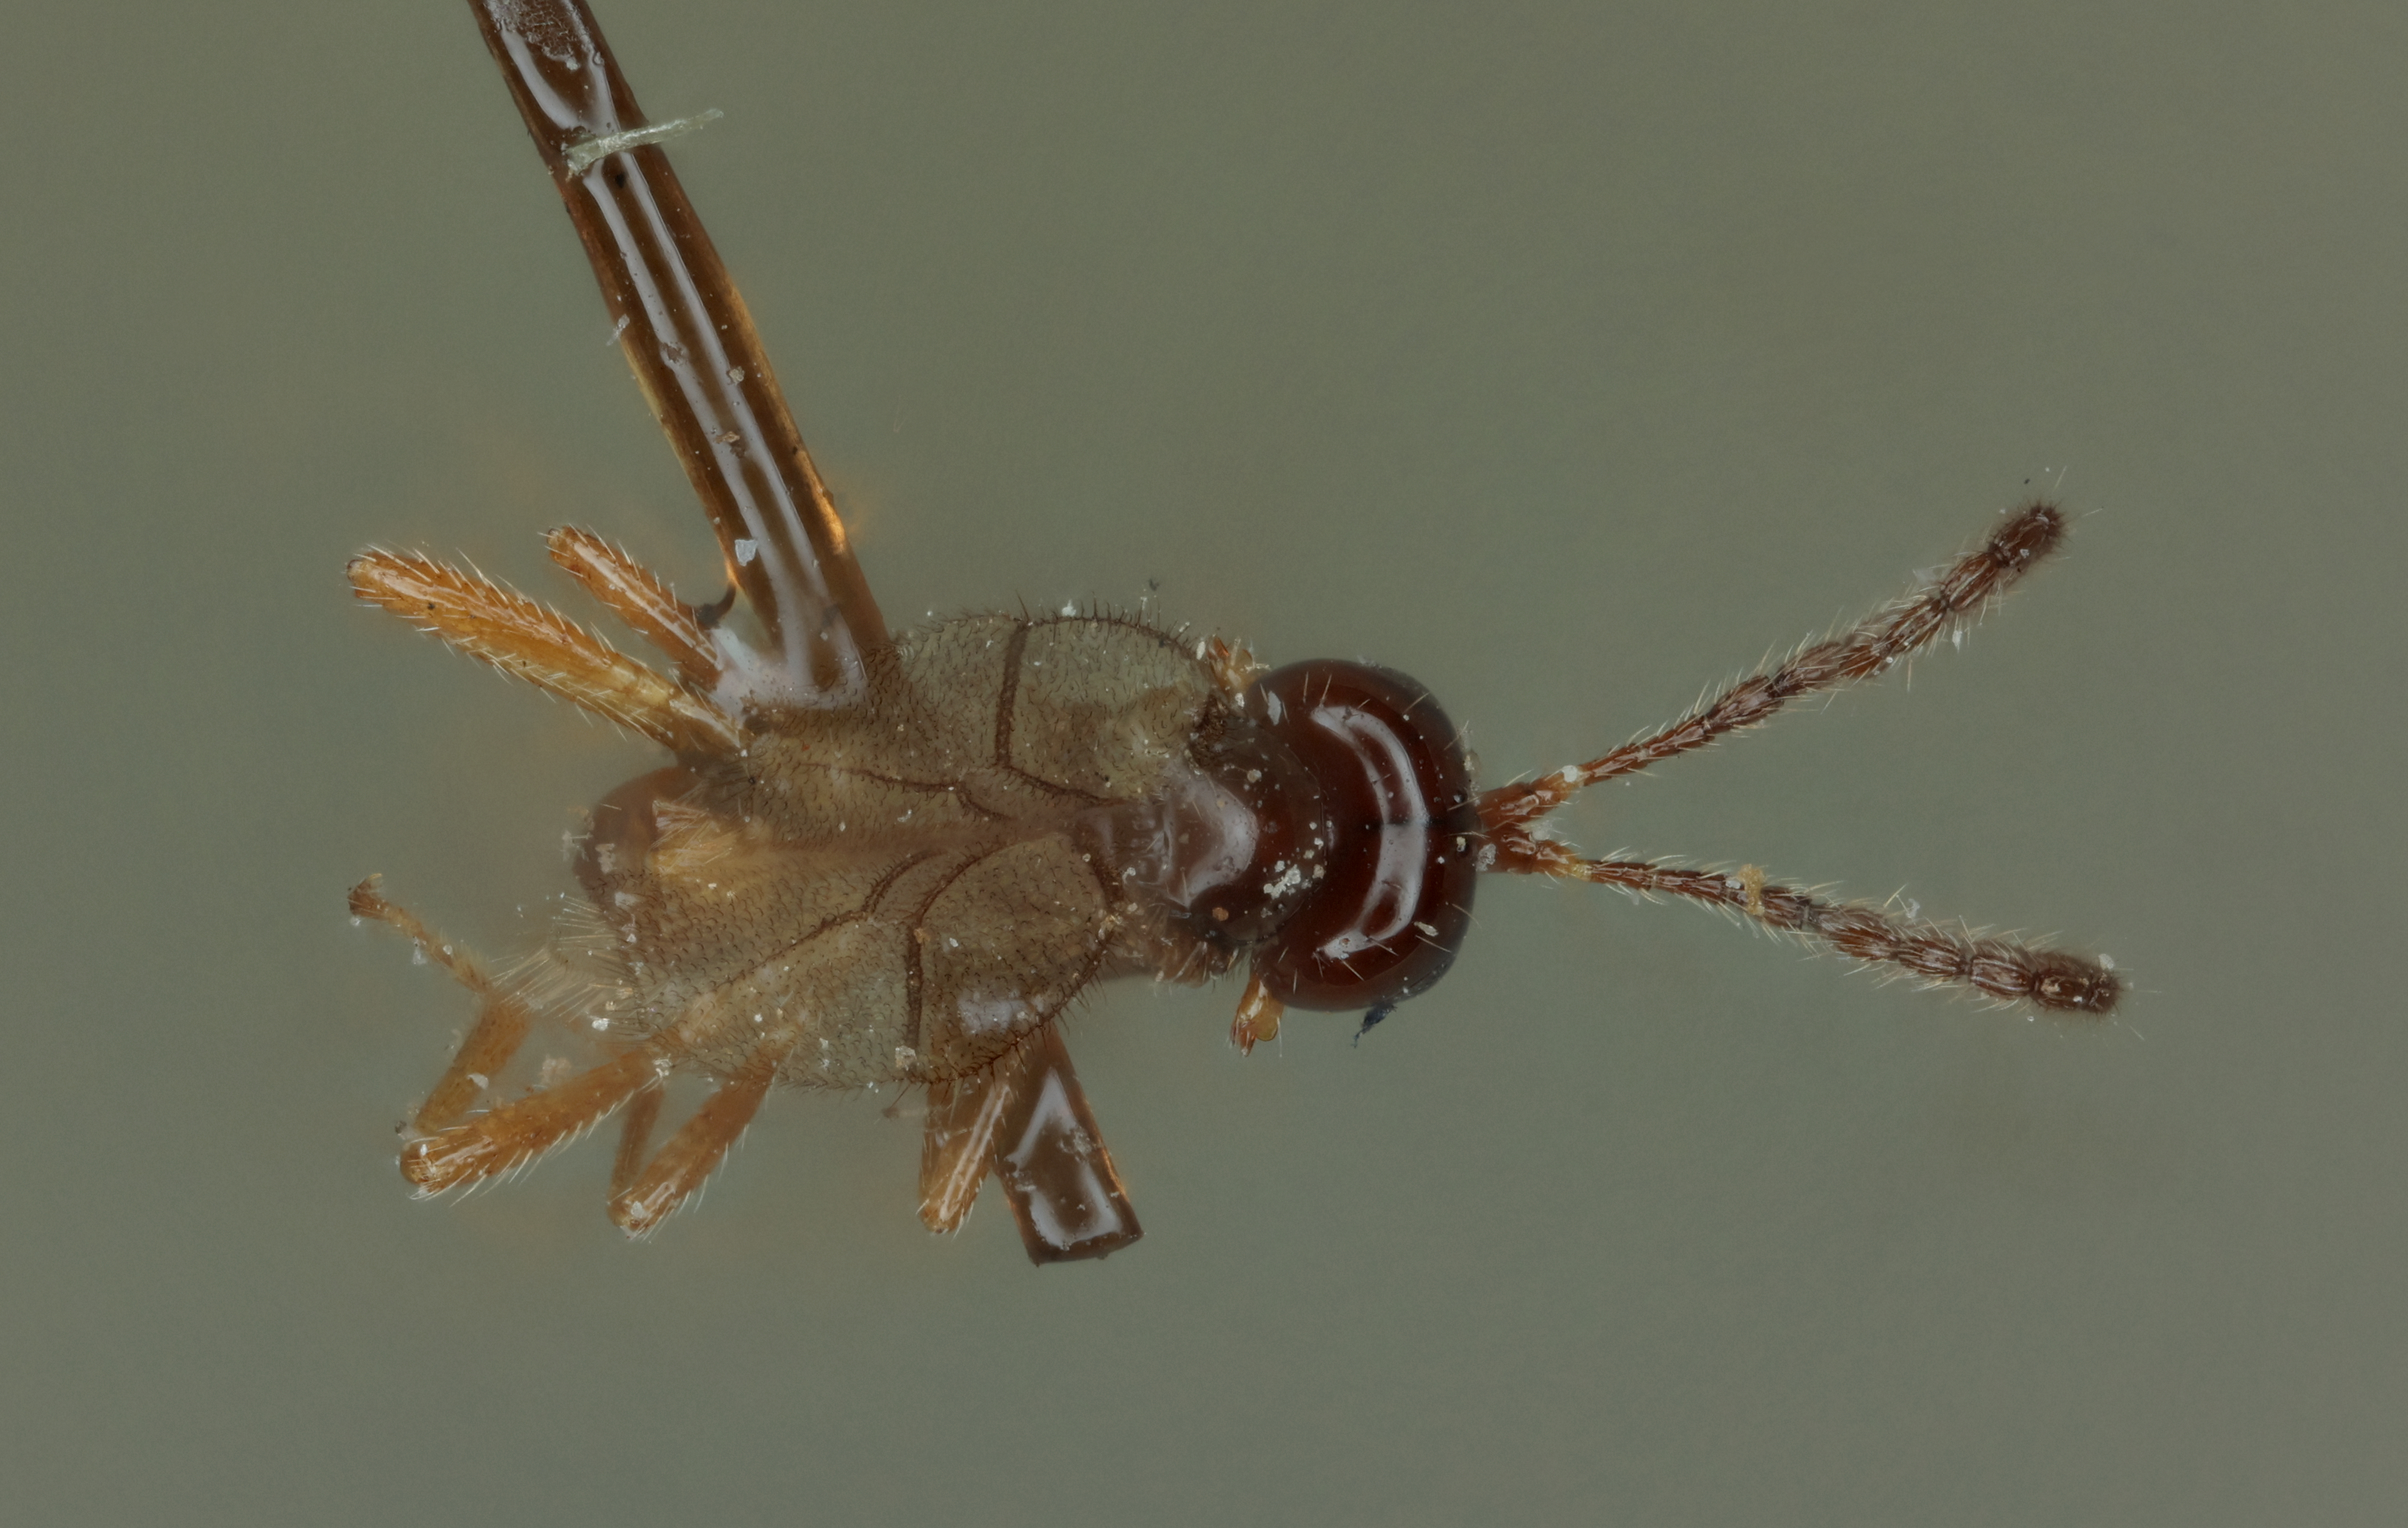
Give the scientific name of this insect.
Aspilota phyllotomae
